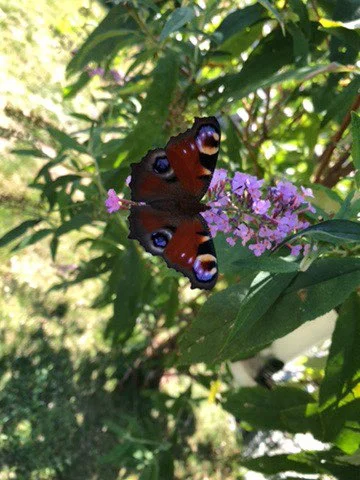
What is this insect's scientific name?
Aglais io
